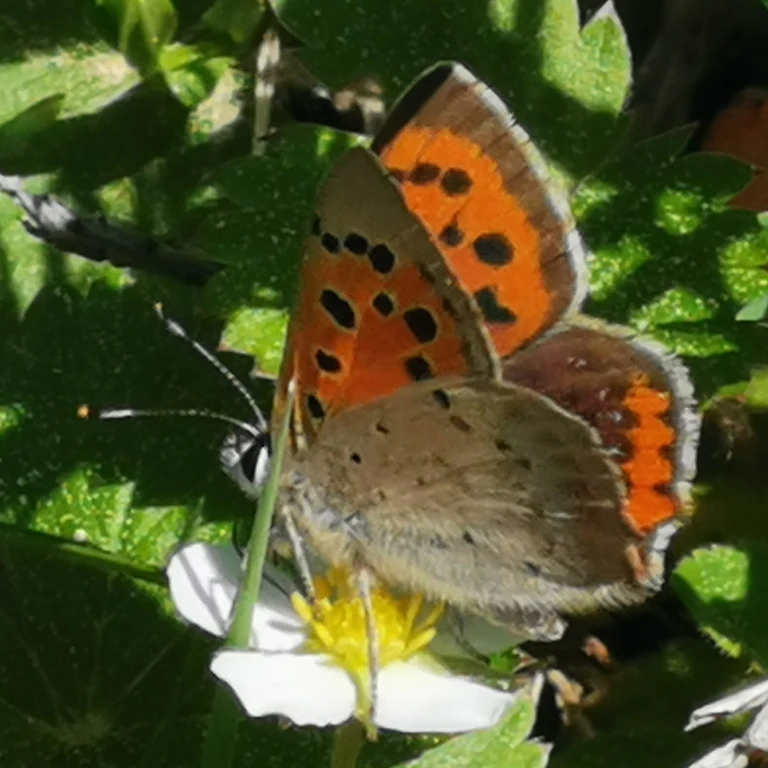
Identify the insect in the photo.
Lycaena phlaeas
